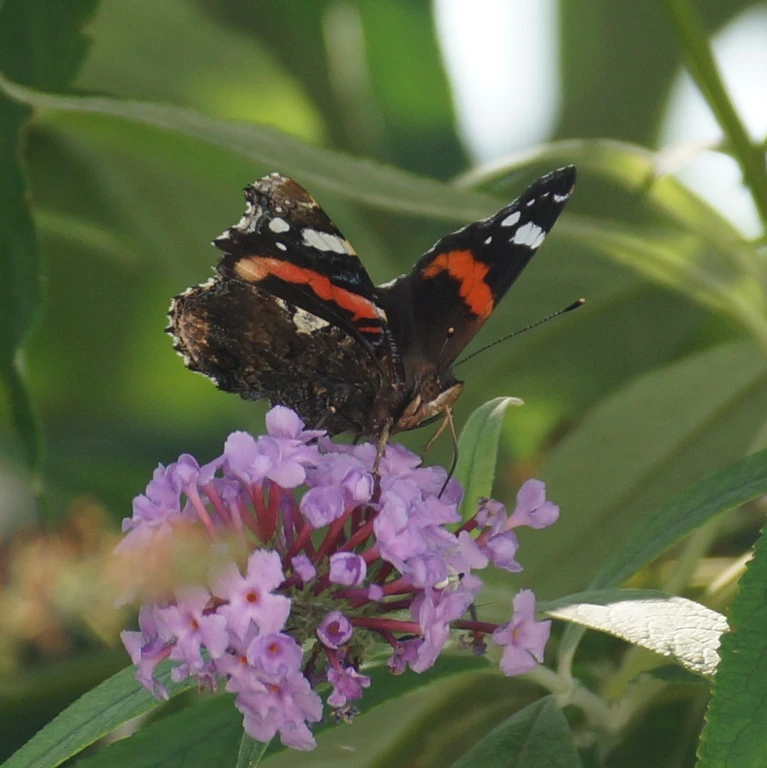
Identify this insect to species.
Vanessa atalanta
